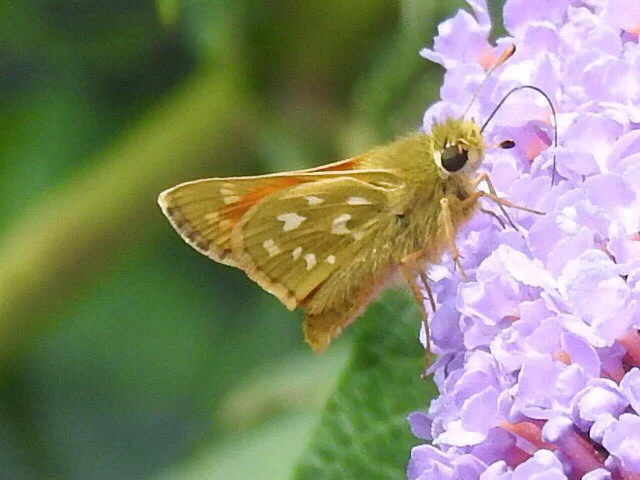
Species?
Hesperia comma
